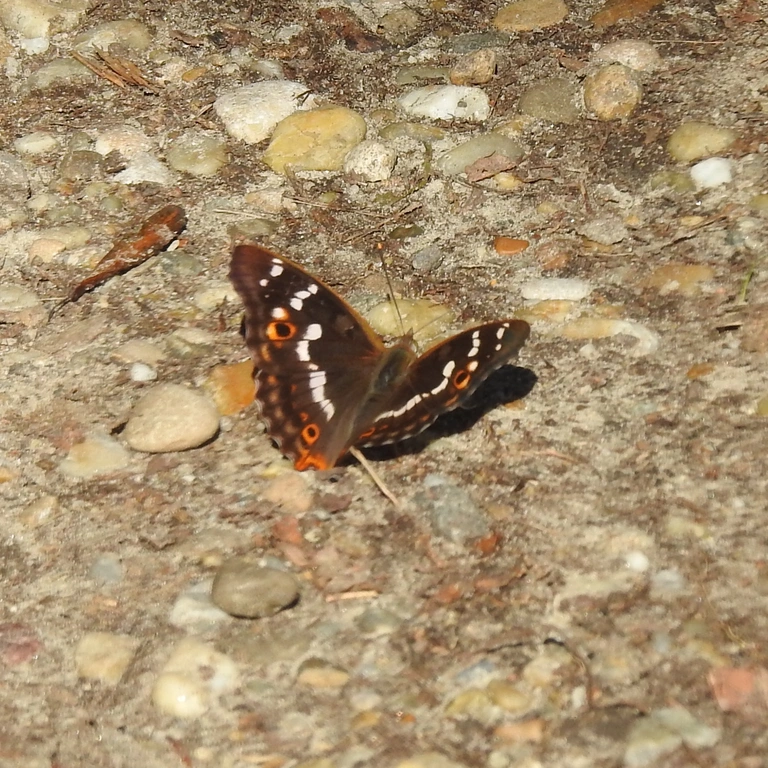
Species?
Apatura ilia
